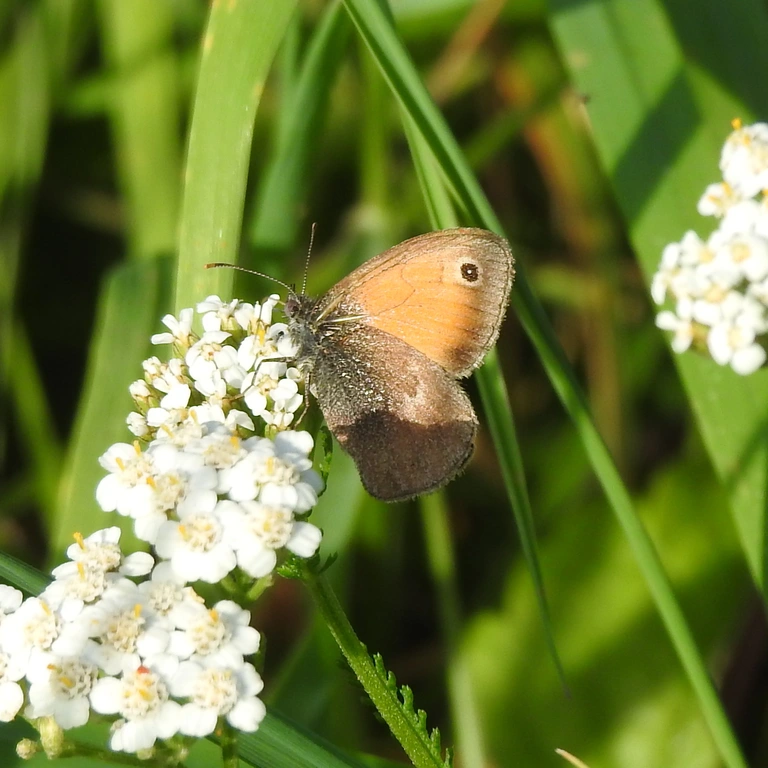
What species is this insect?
Coenonympha pamphilus
